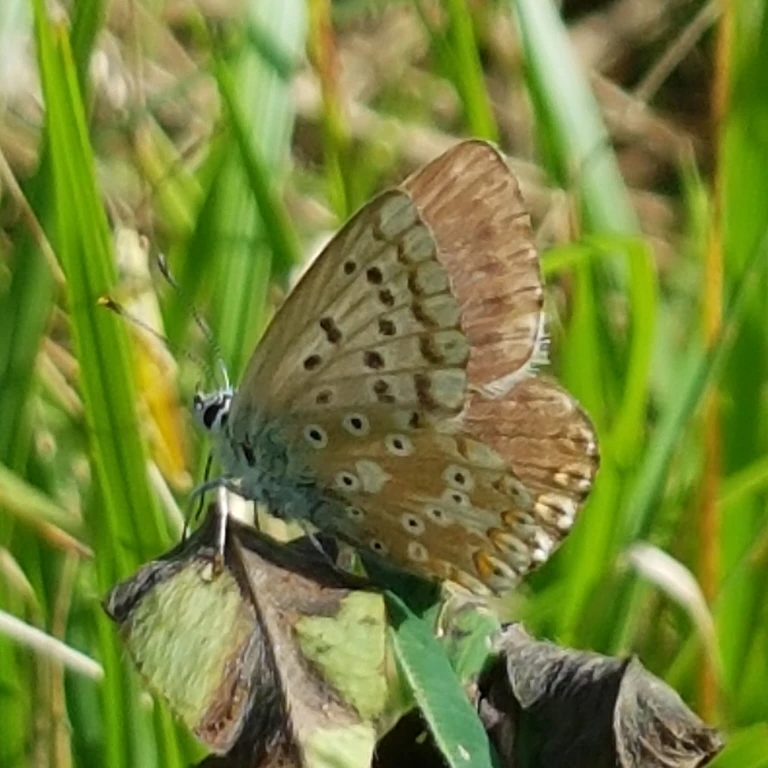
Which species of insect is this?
Lysandra coridon
